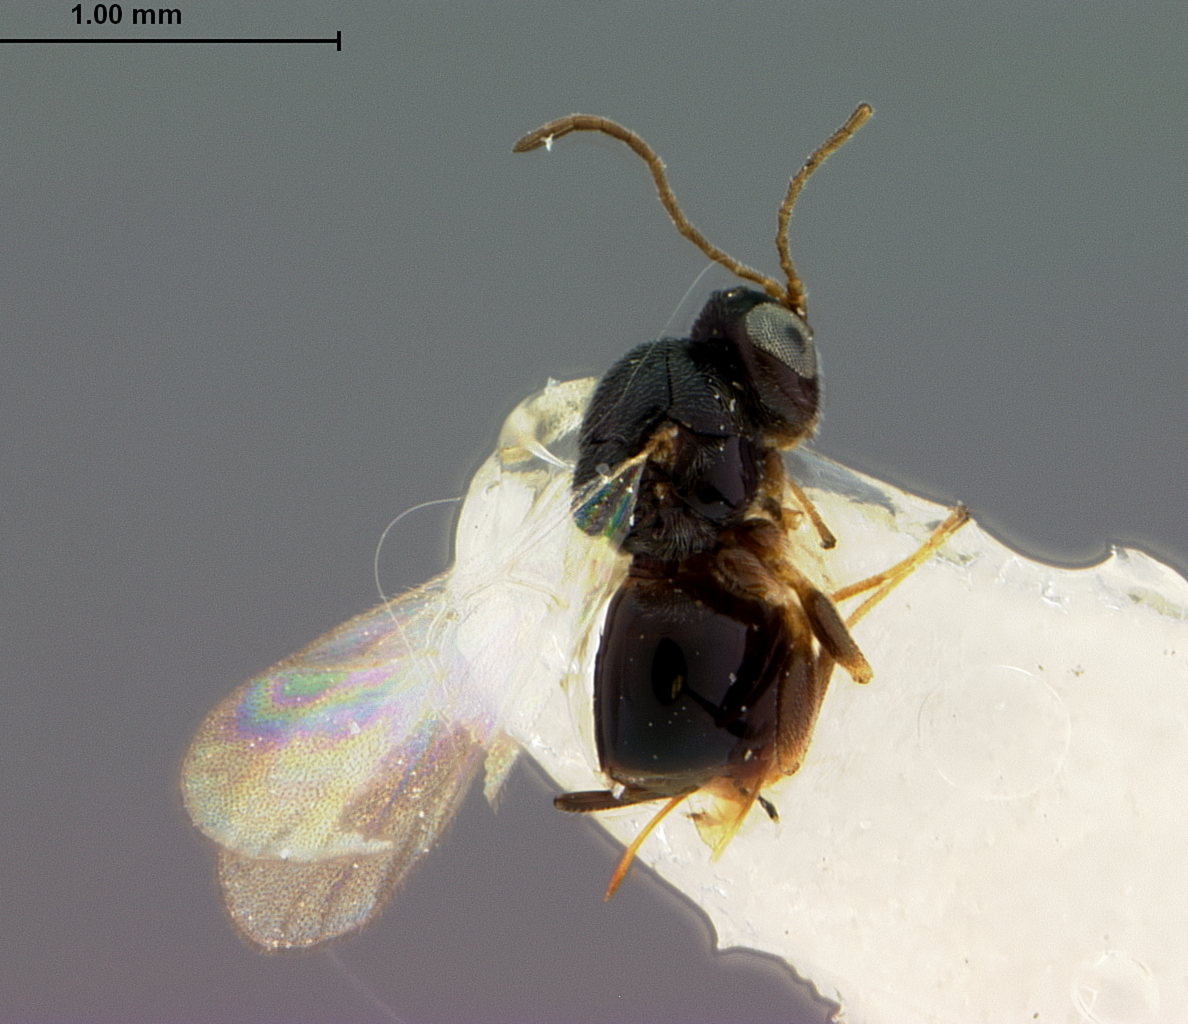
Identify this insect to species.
Ceroteres snellingi
